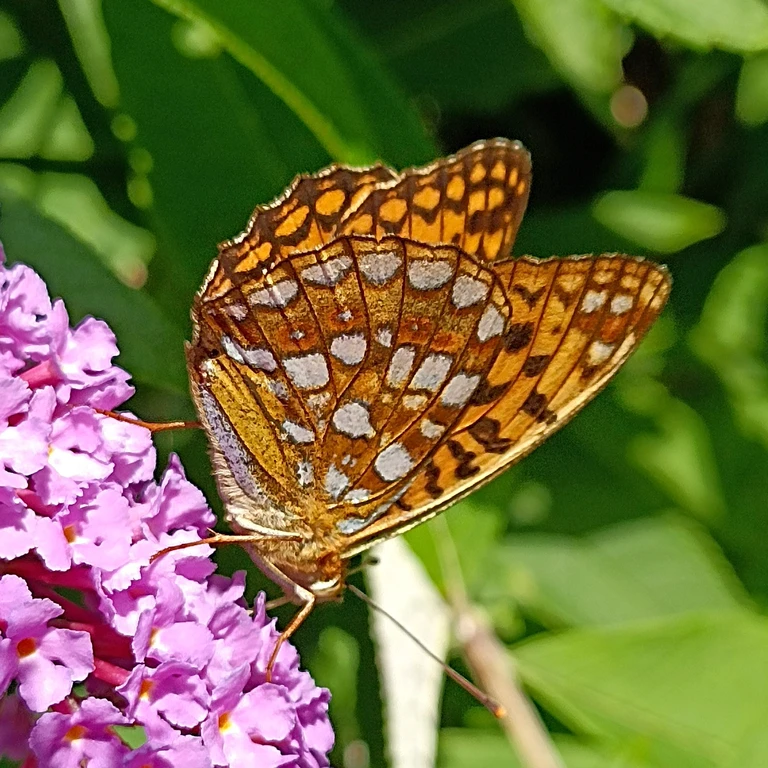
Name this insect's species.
Fabriciana adippe
